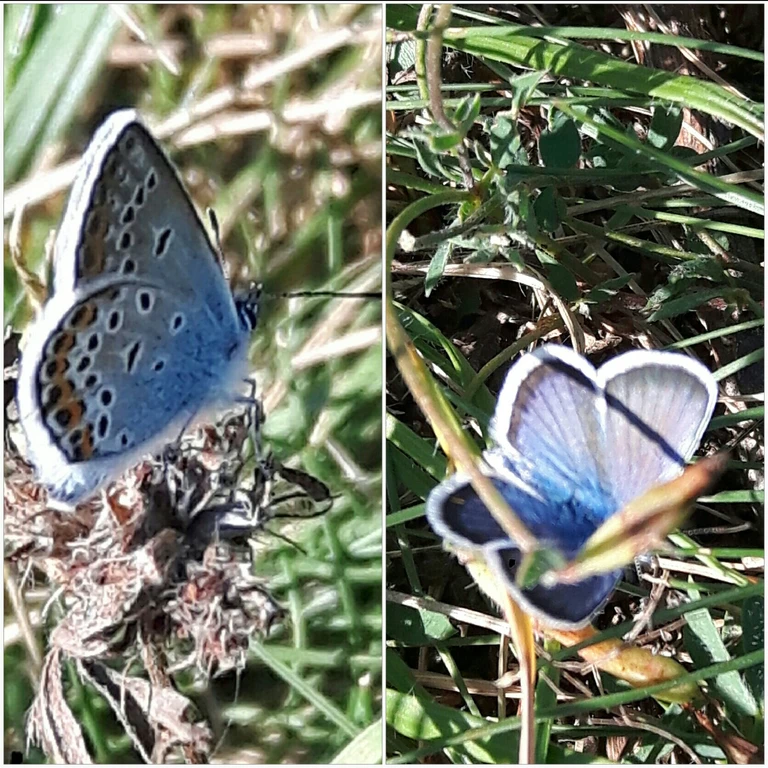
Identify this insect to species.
Plebejus argus
